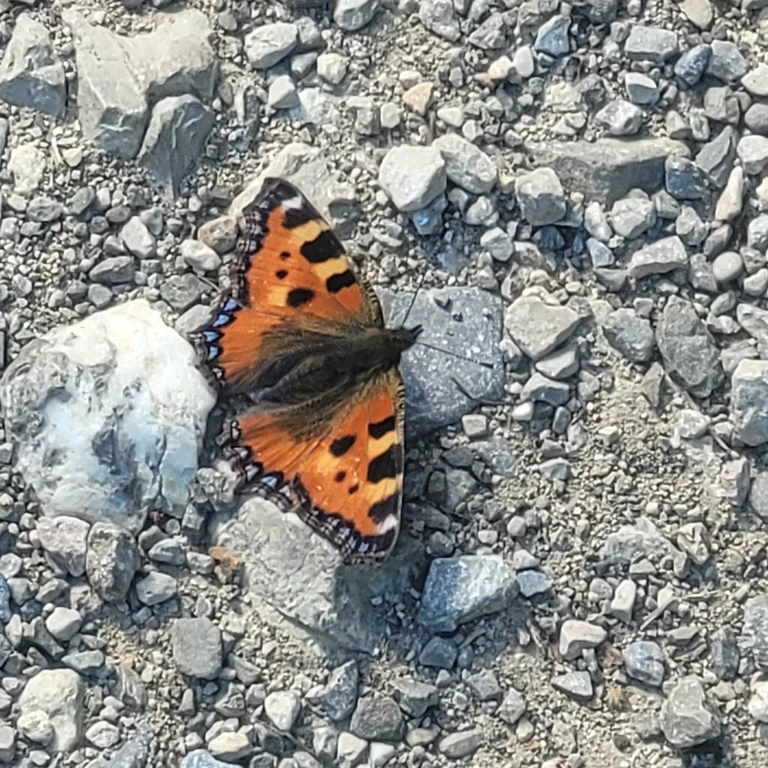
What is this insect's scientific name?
Aglais urticae
